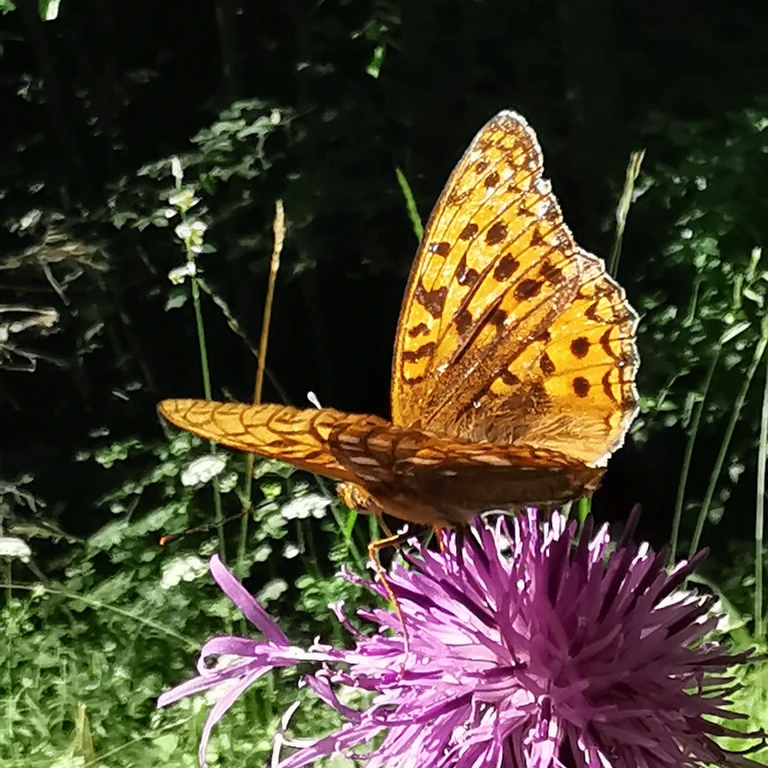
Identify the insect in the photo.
Fabriciana adippe
